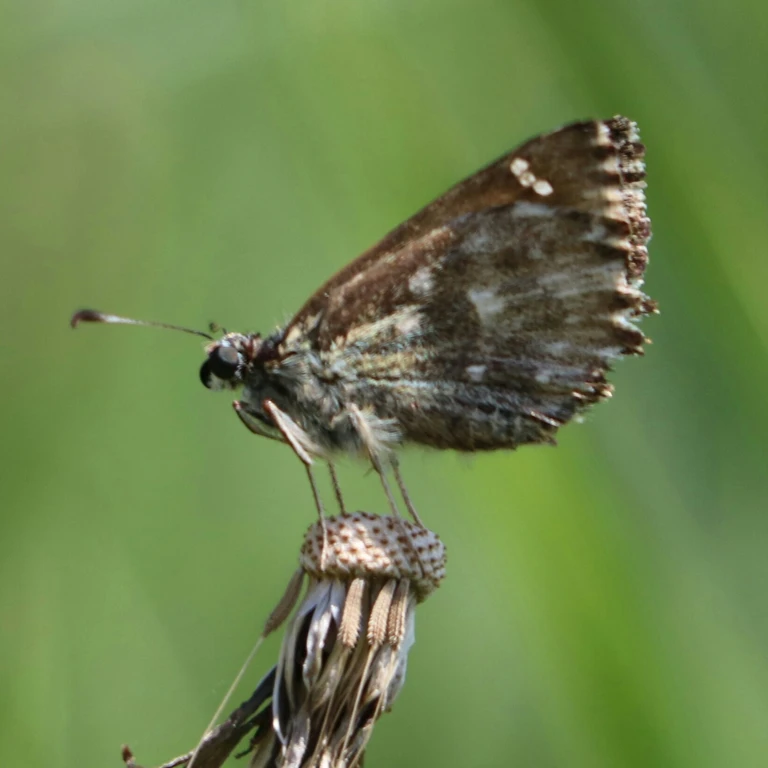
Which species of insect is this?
Pyrgus malvae
